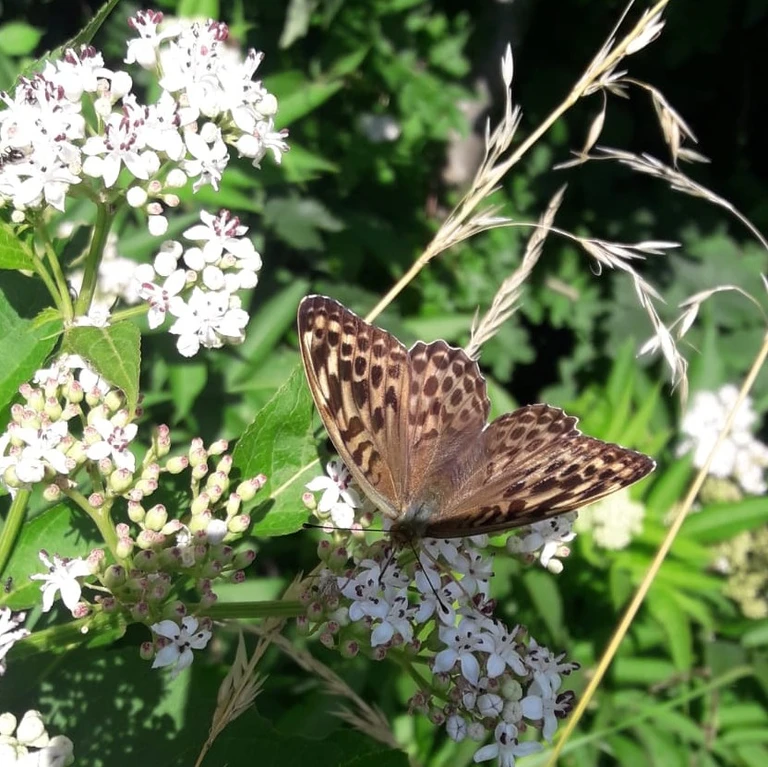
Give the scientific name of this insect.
Argynnis paphia
